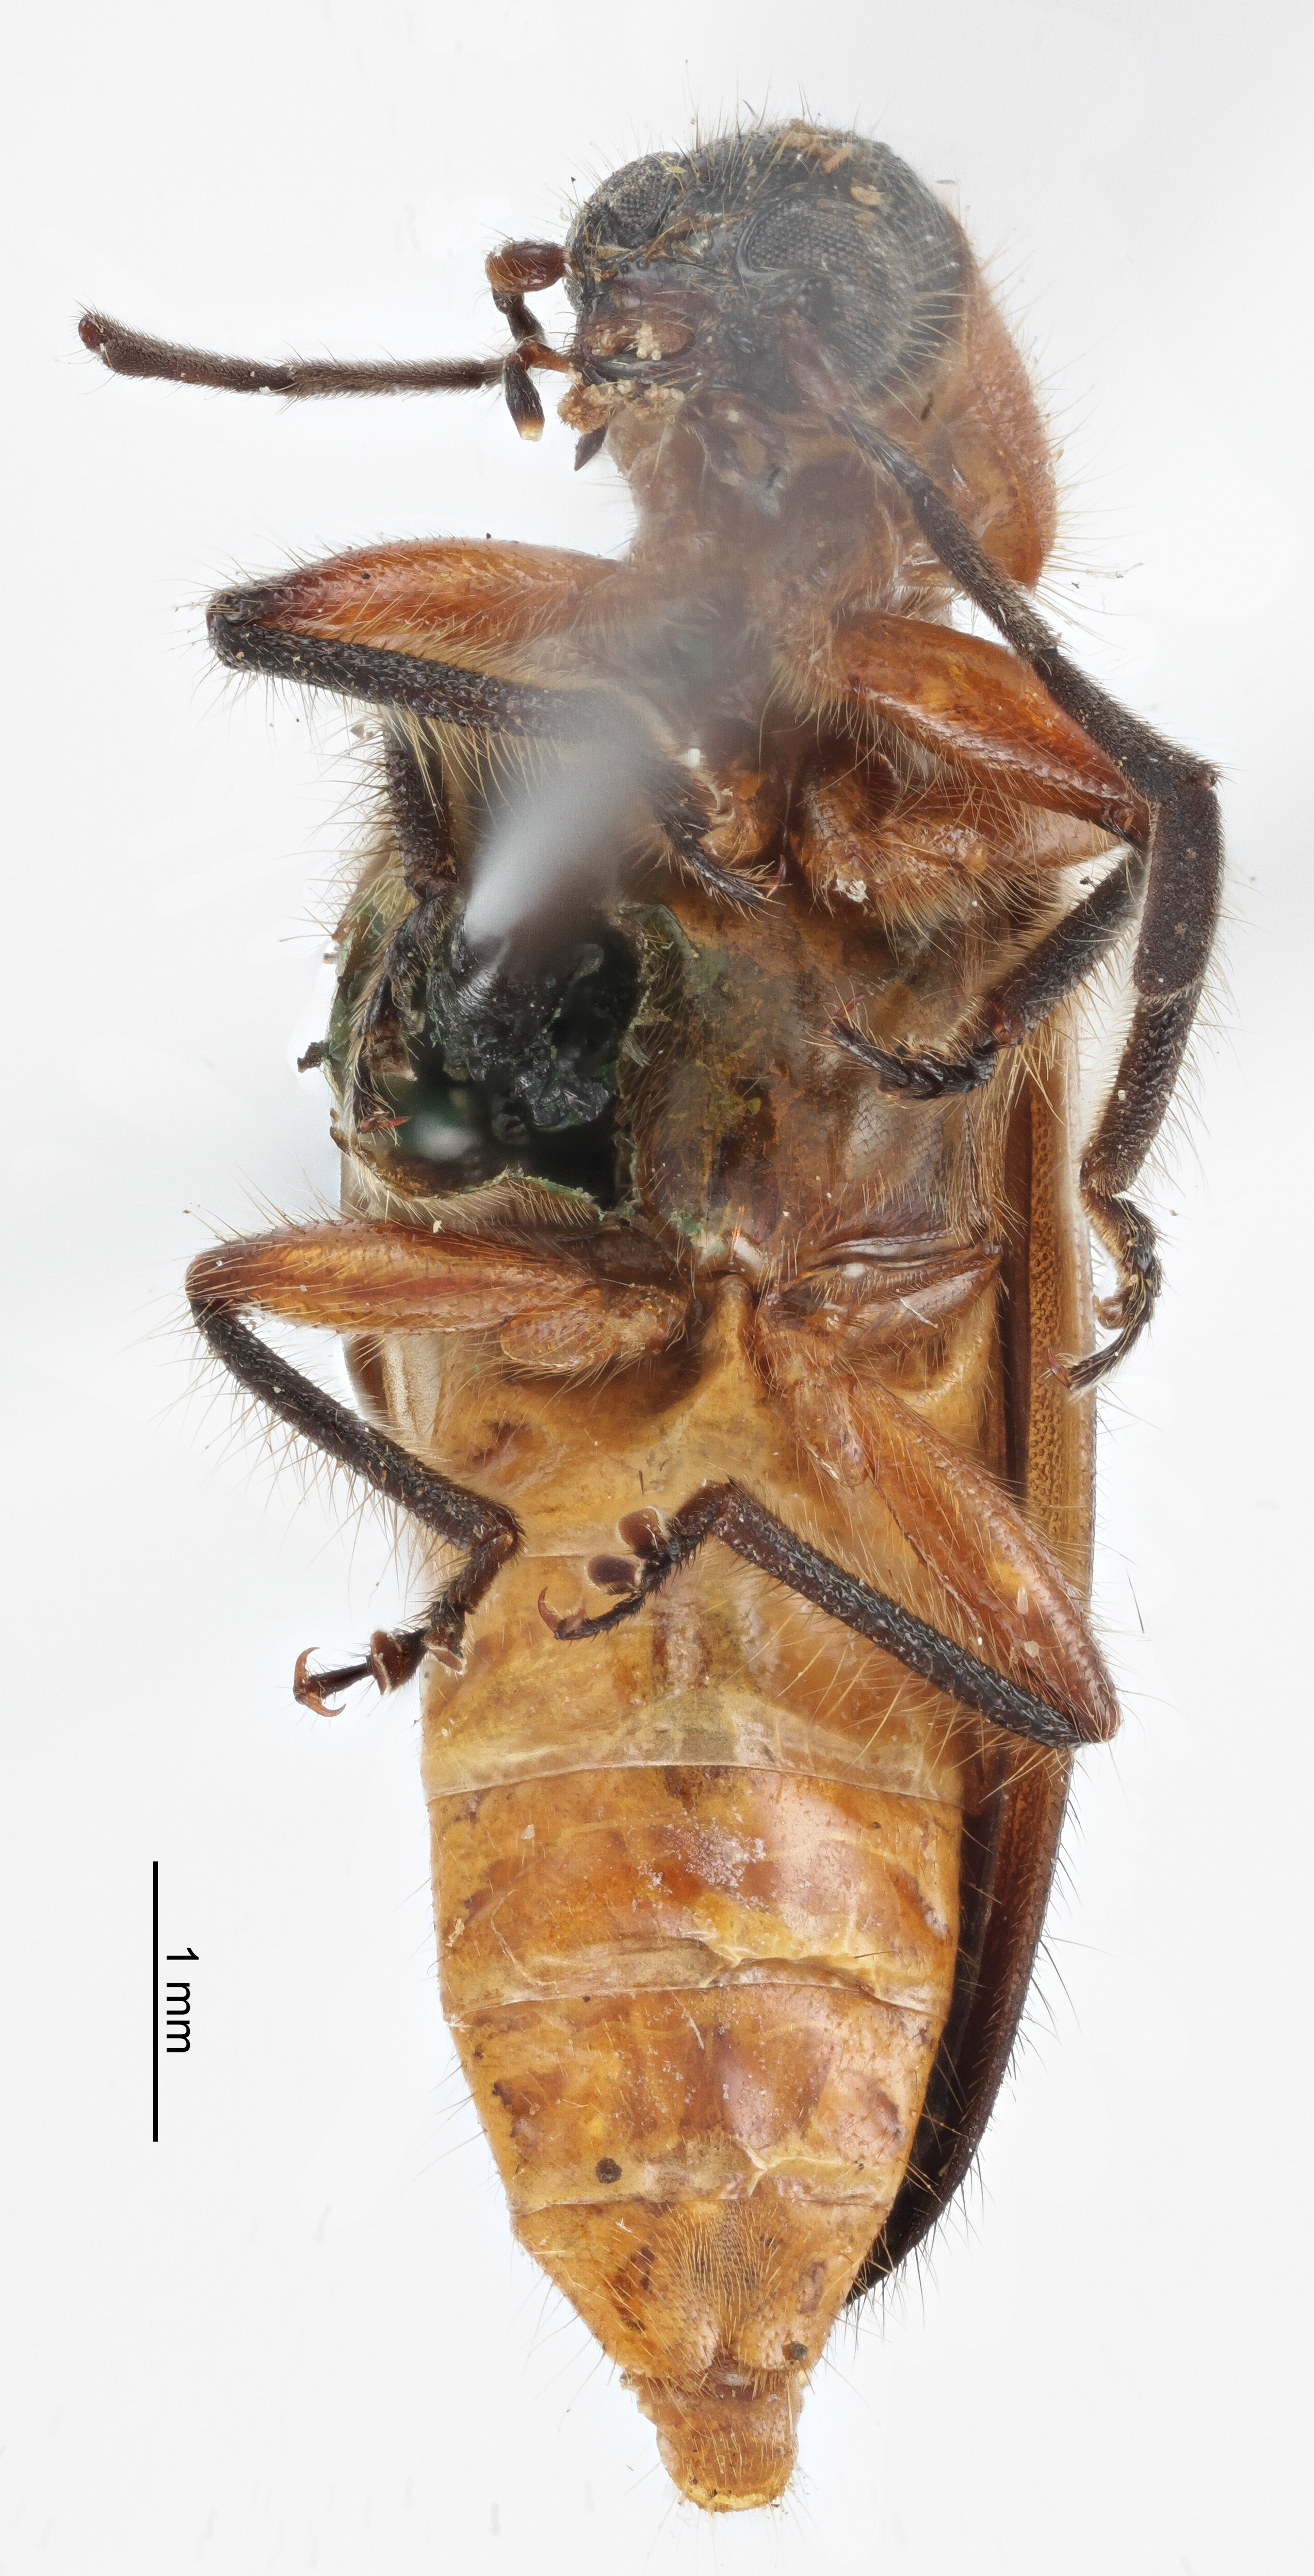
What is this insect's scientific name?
Teneropsis sibuyanus
